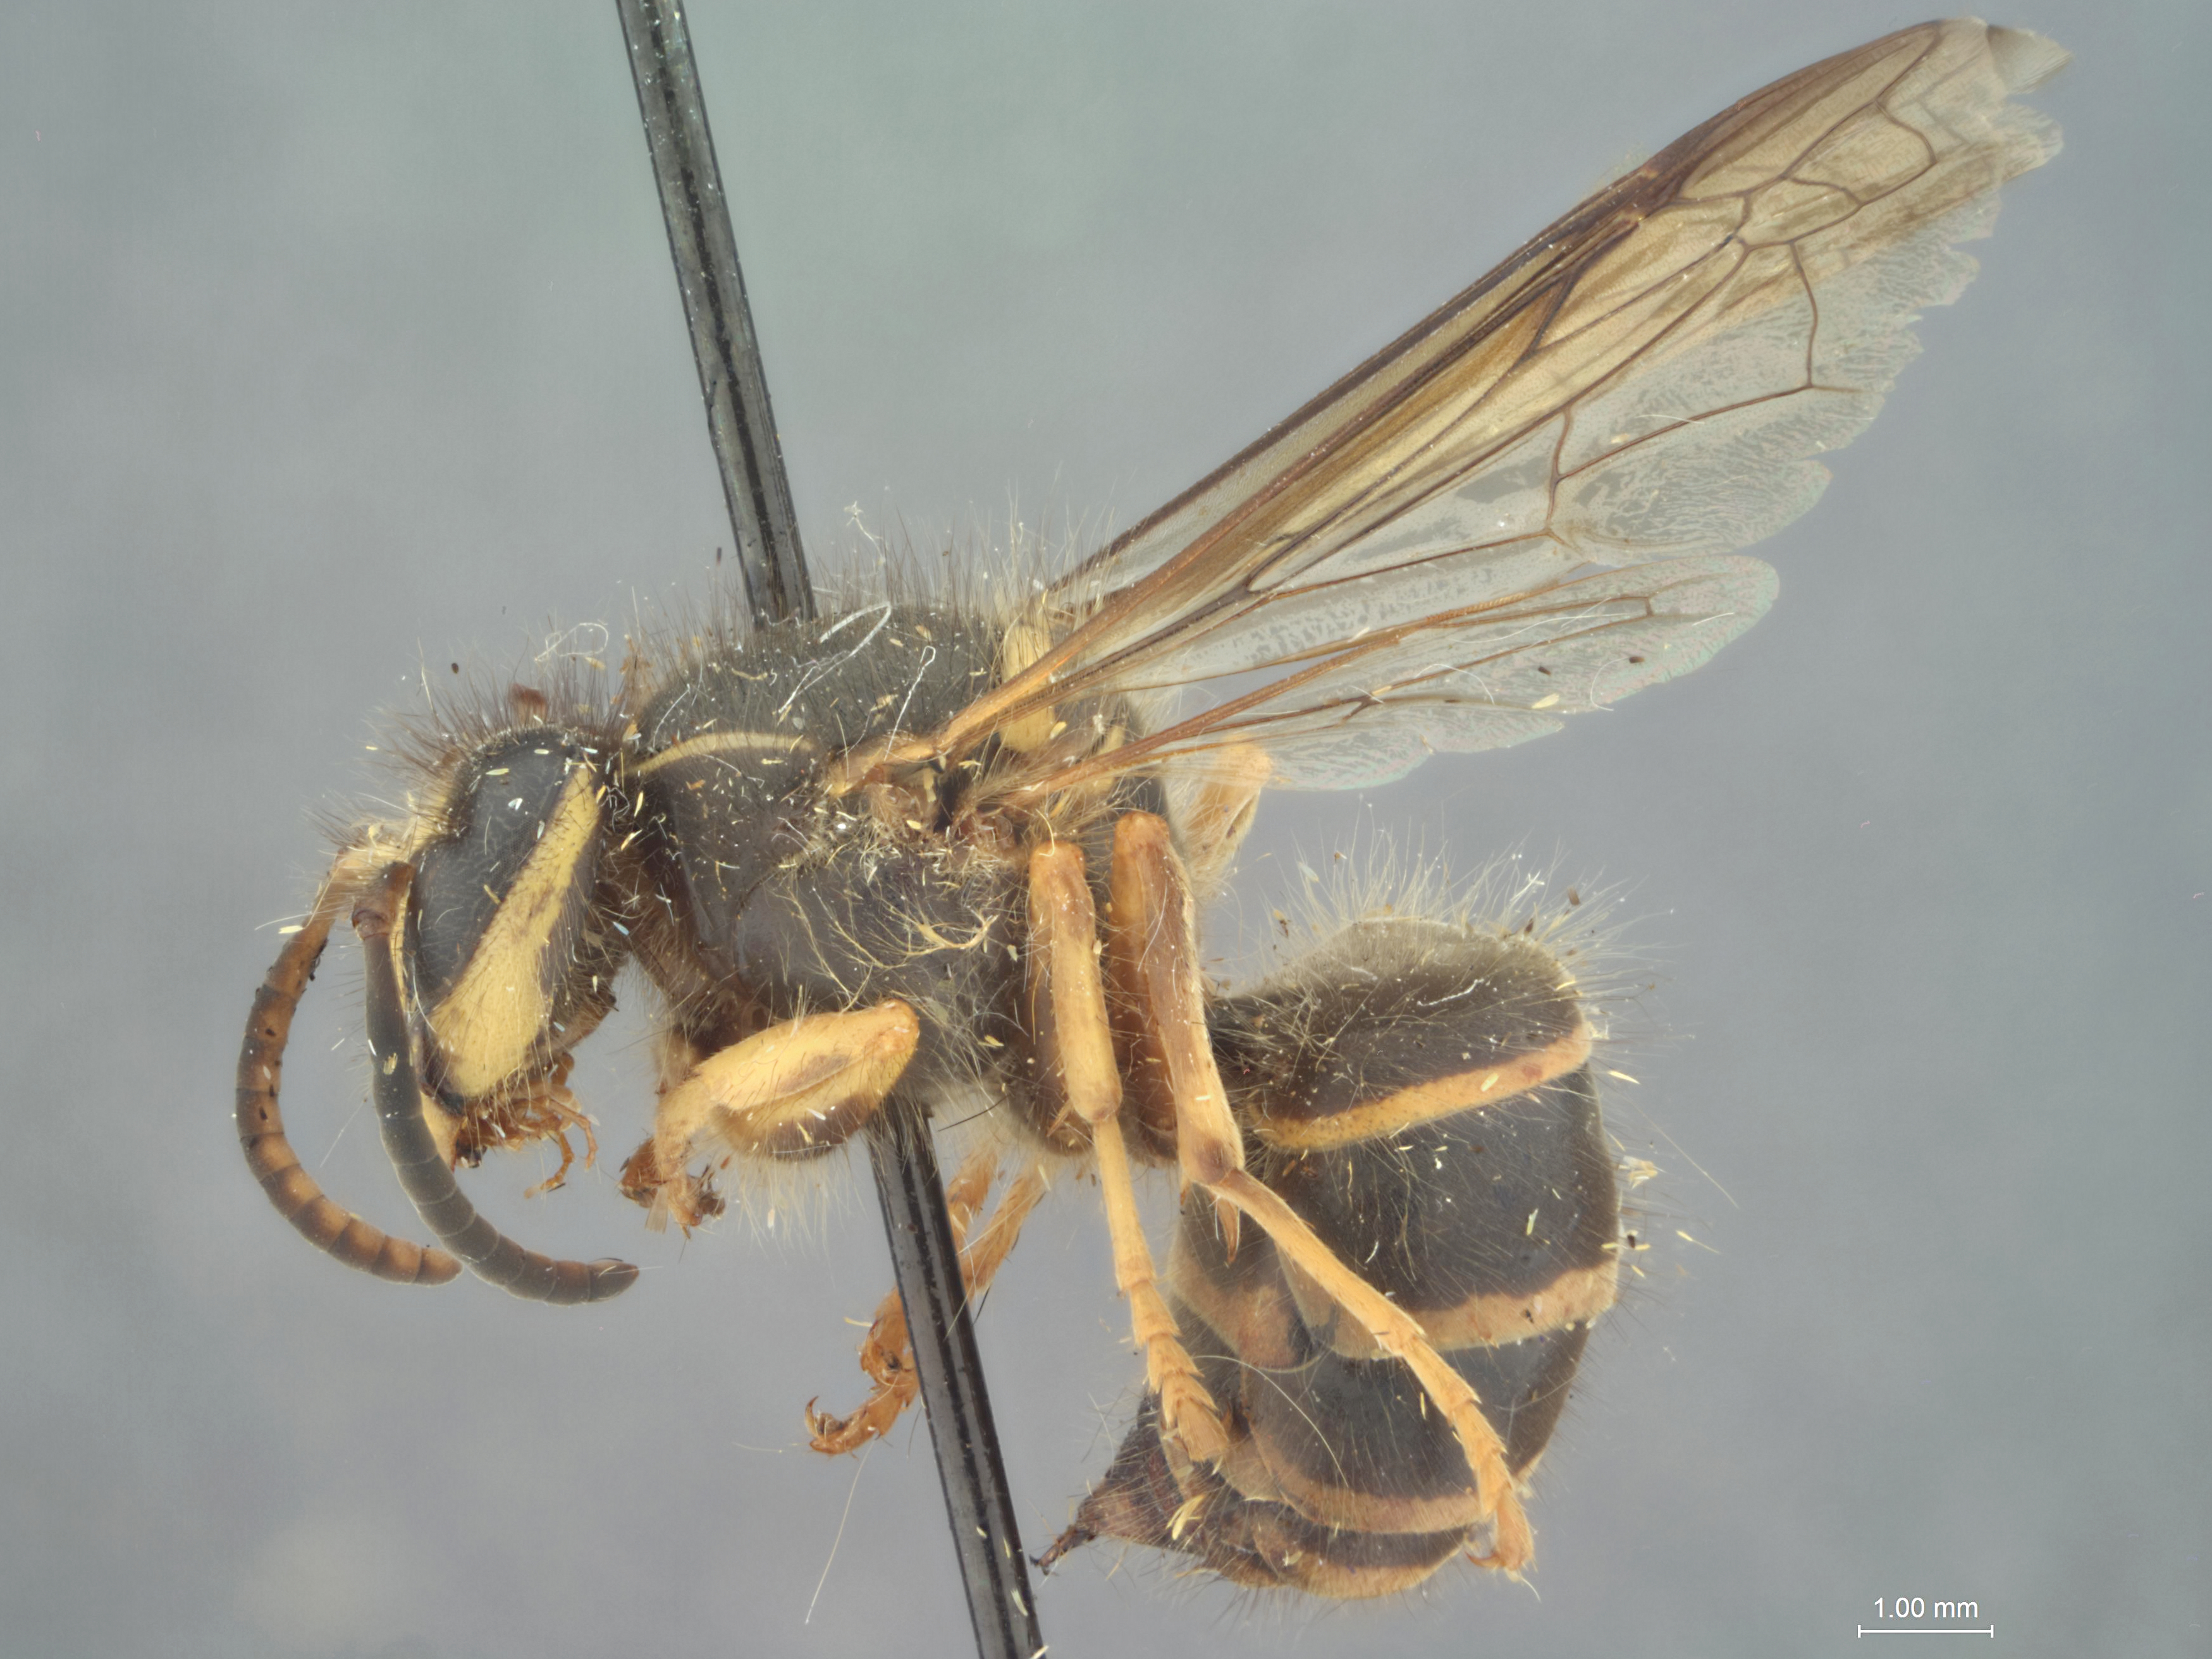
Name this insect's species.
Dolichovespula sinensis
